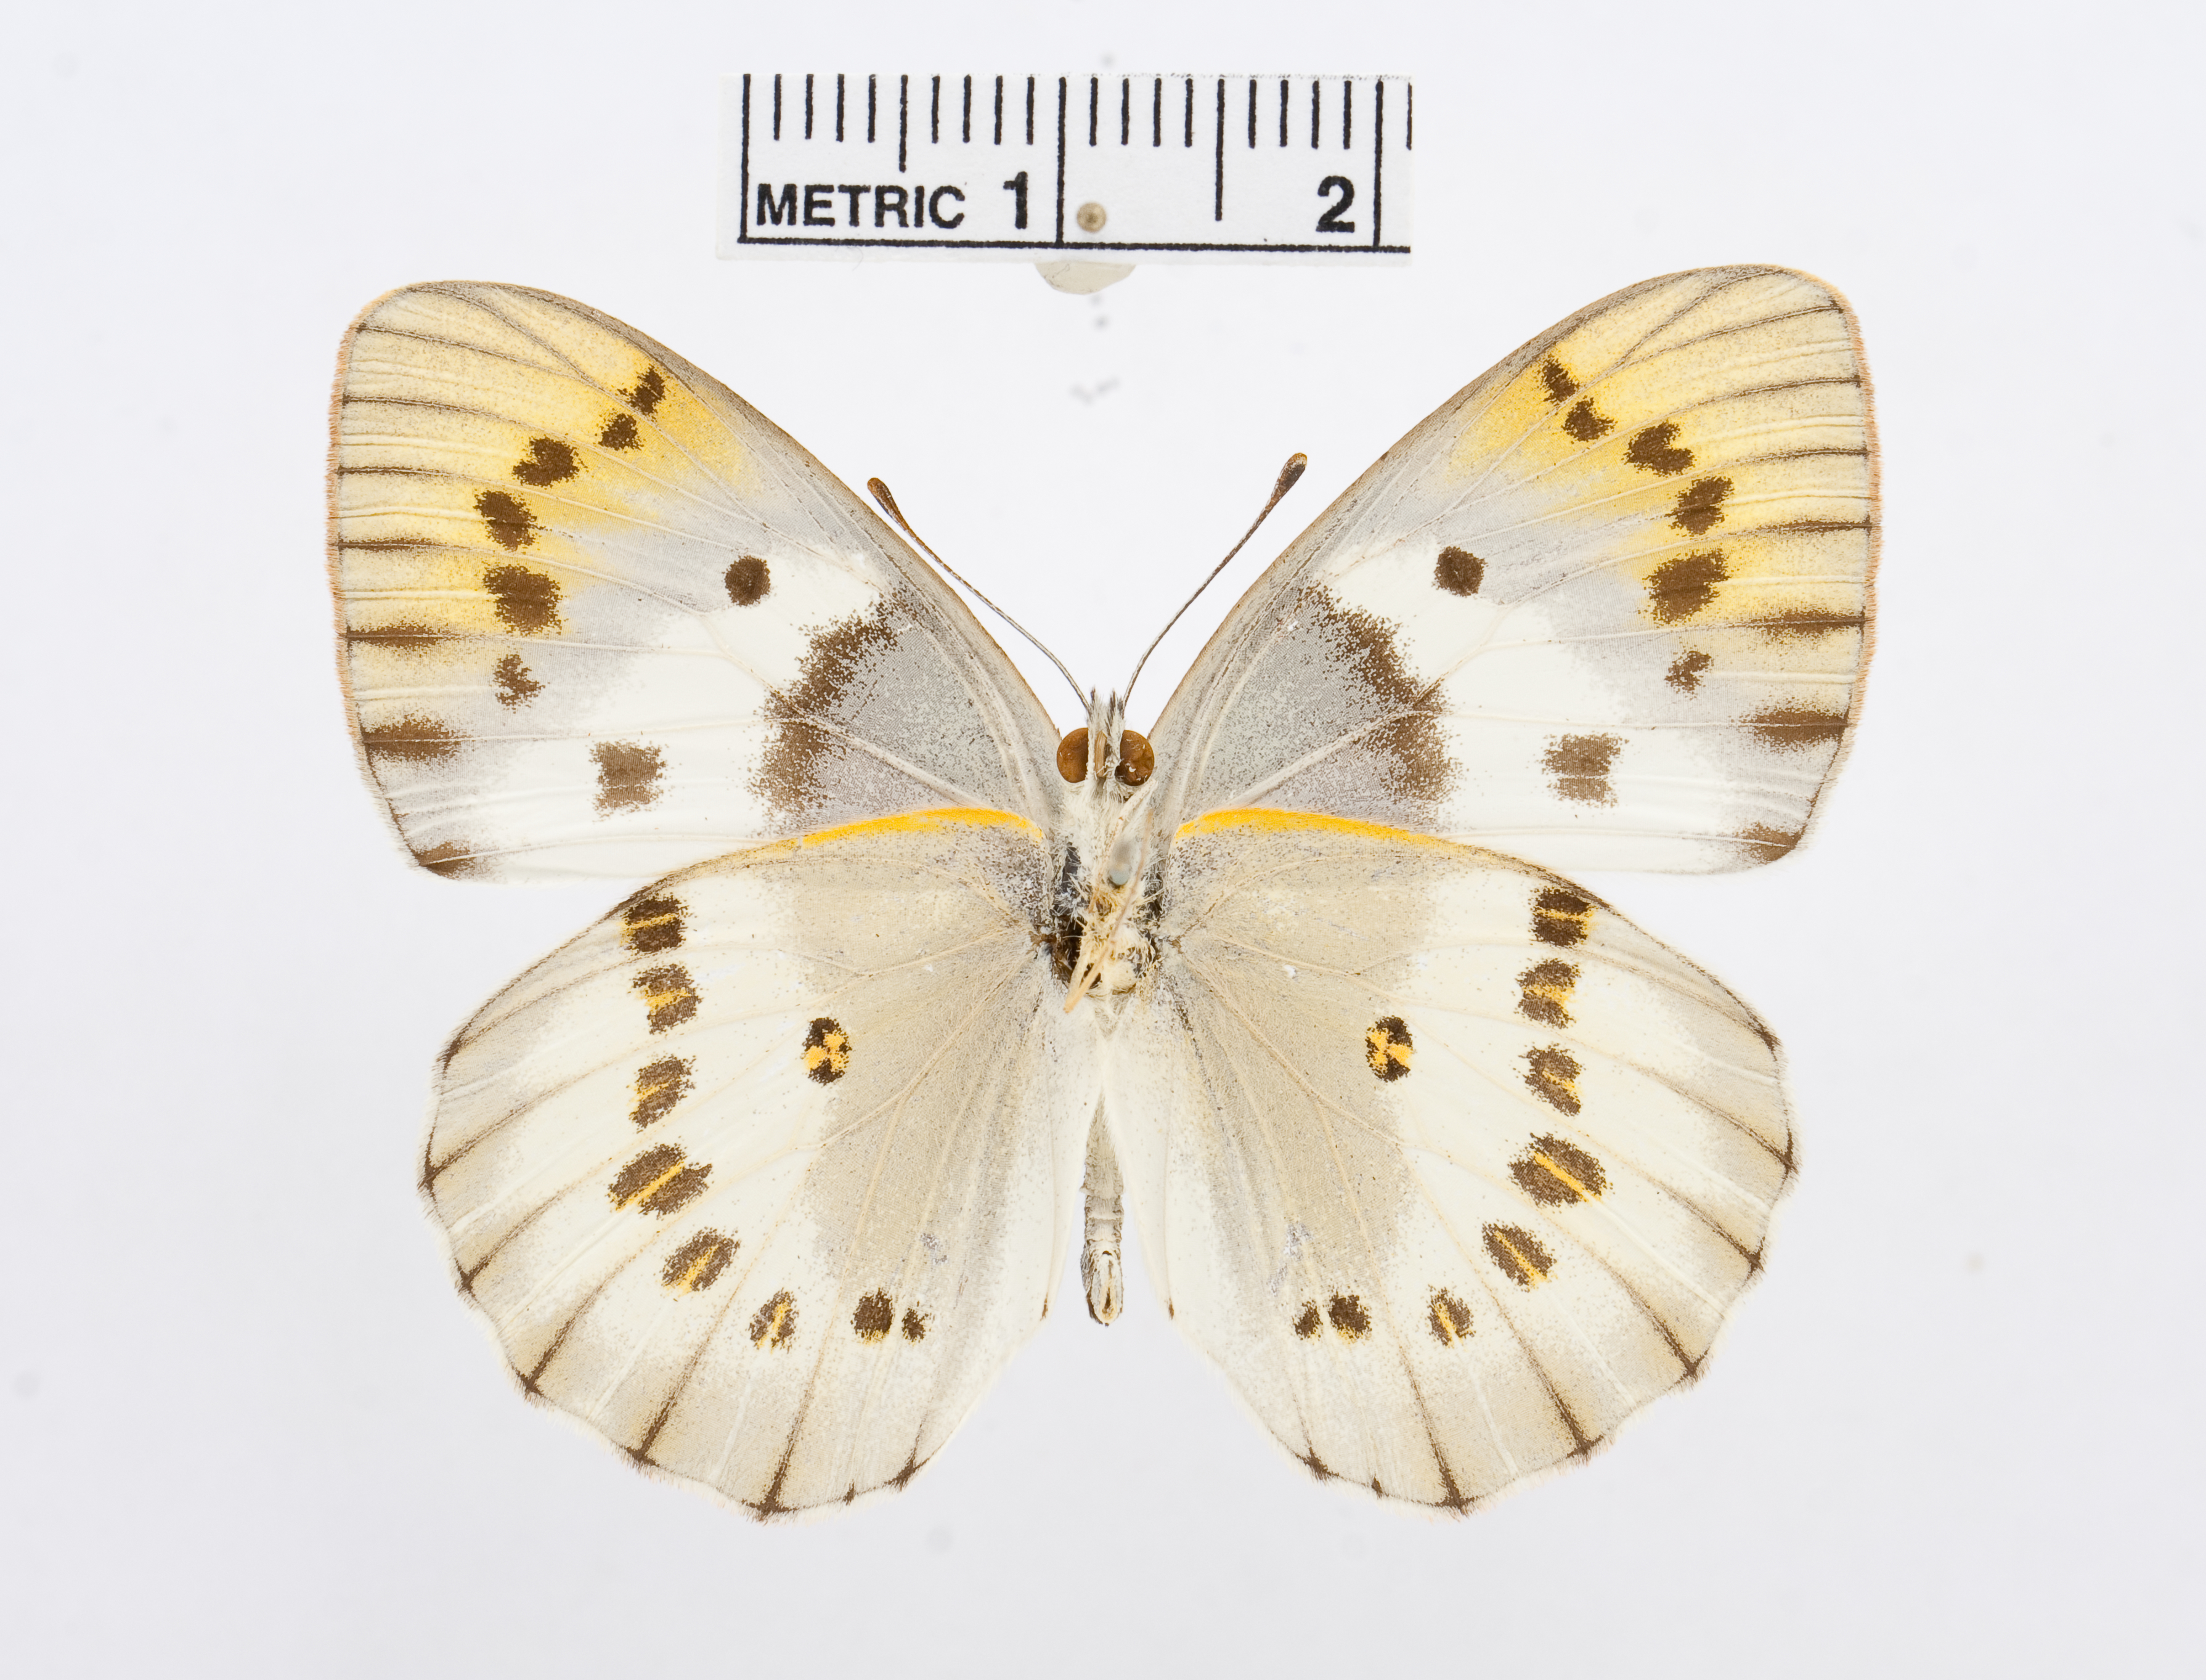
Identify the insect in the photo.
Colotis hildebrandti
